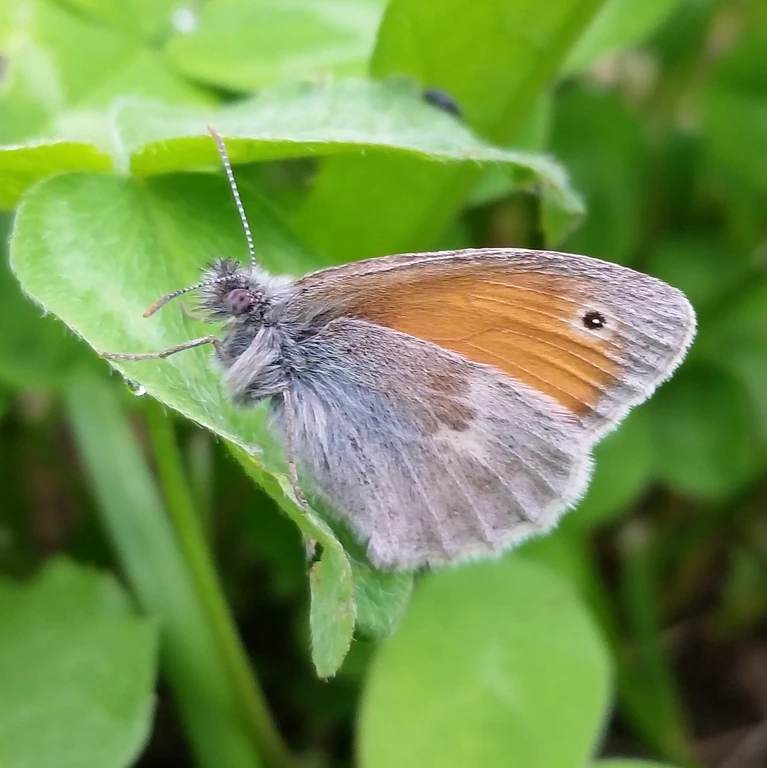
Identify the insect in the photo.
Coenonympha pamphilus
